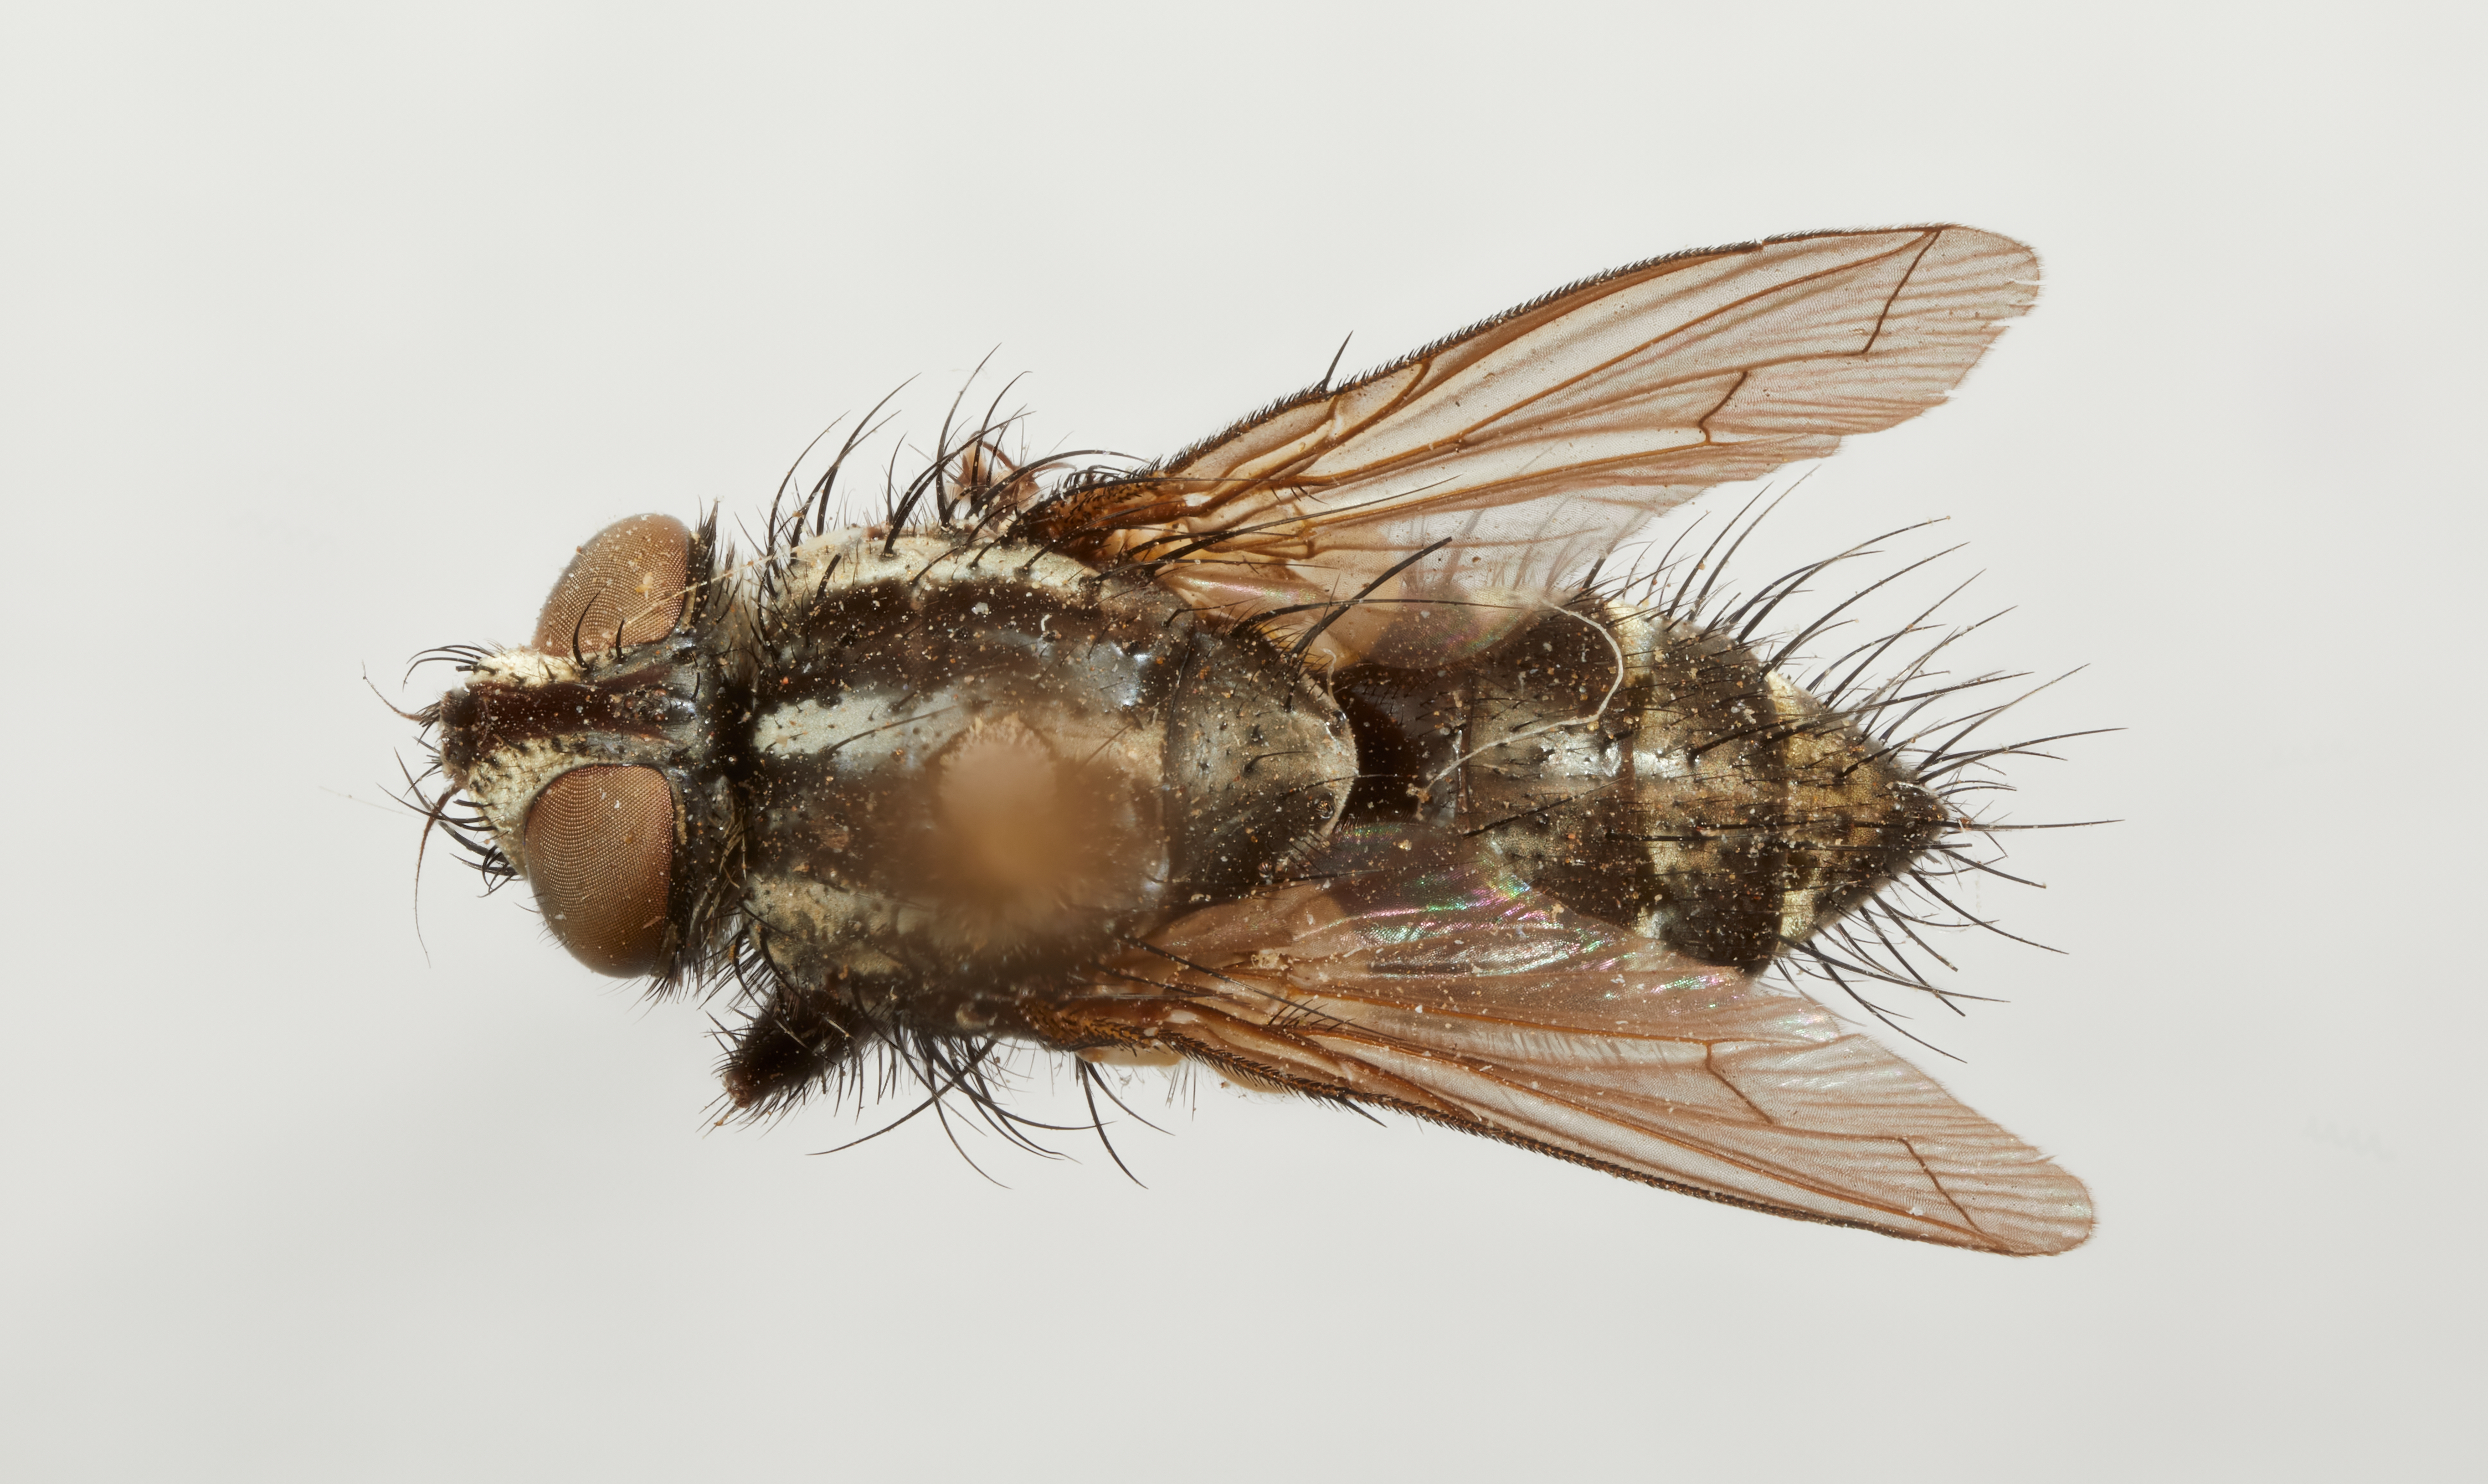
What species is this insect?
Incamyia chilensis
